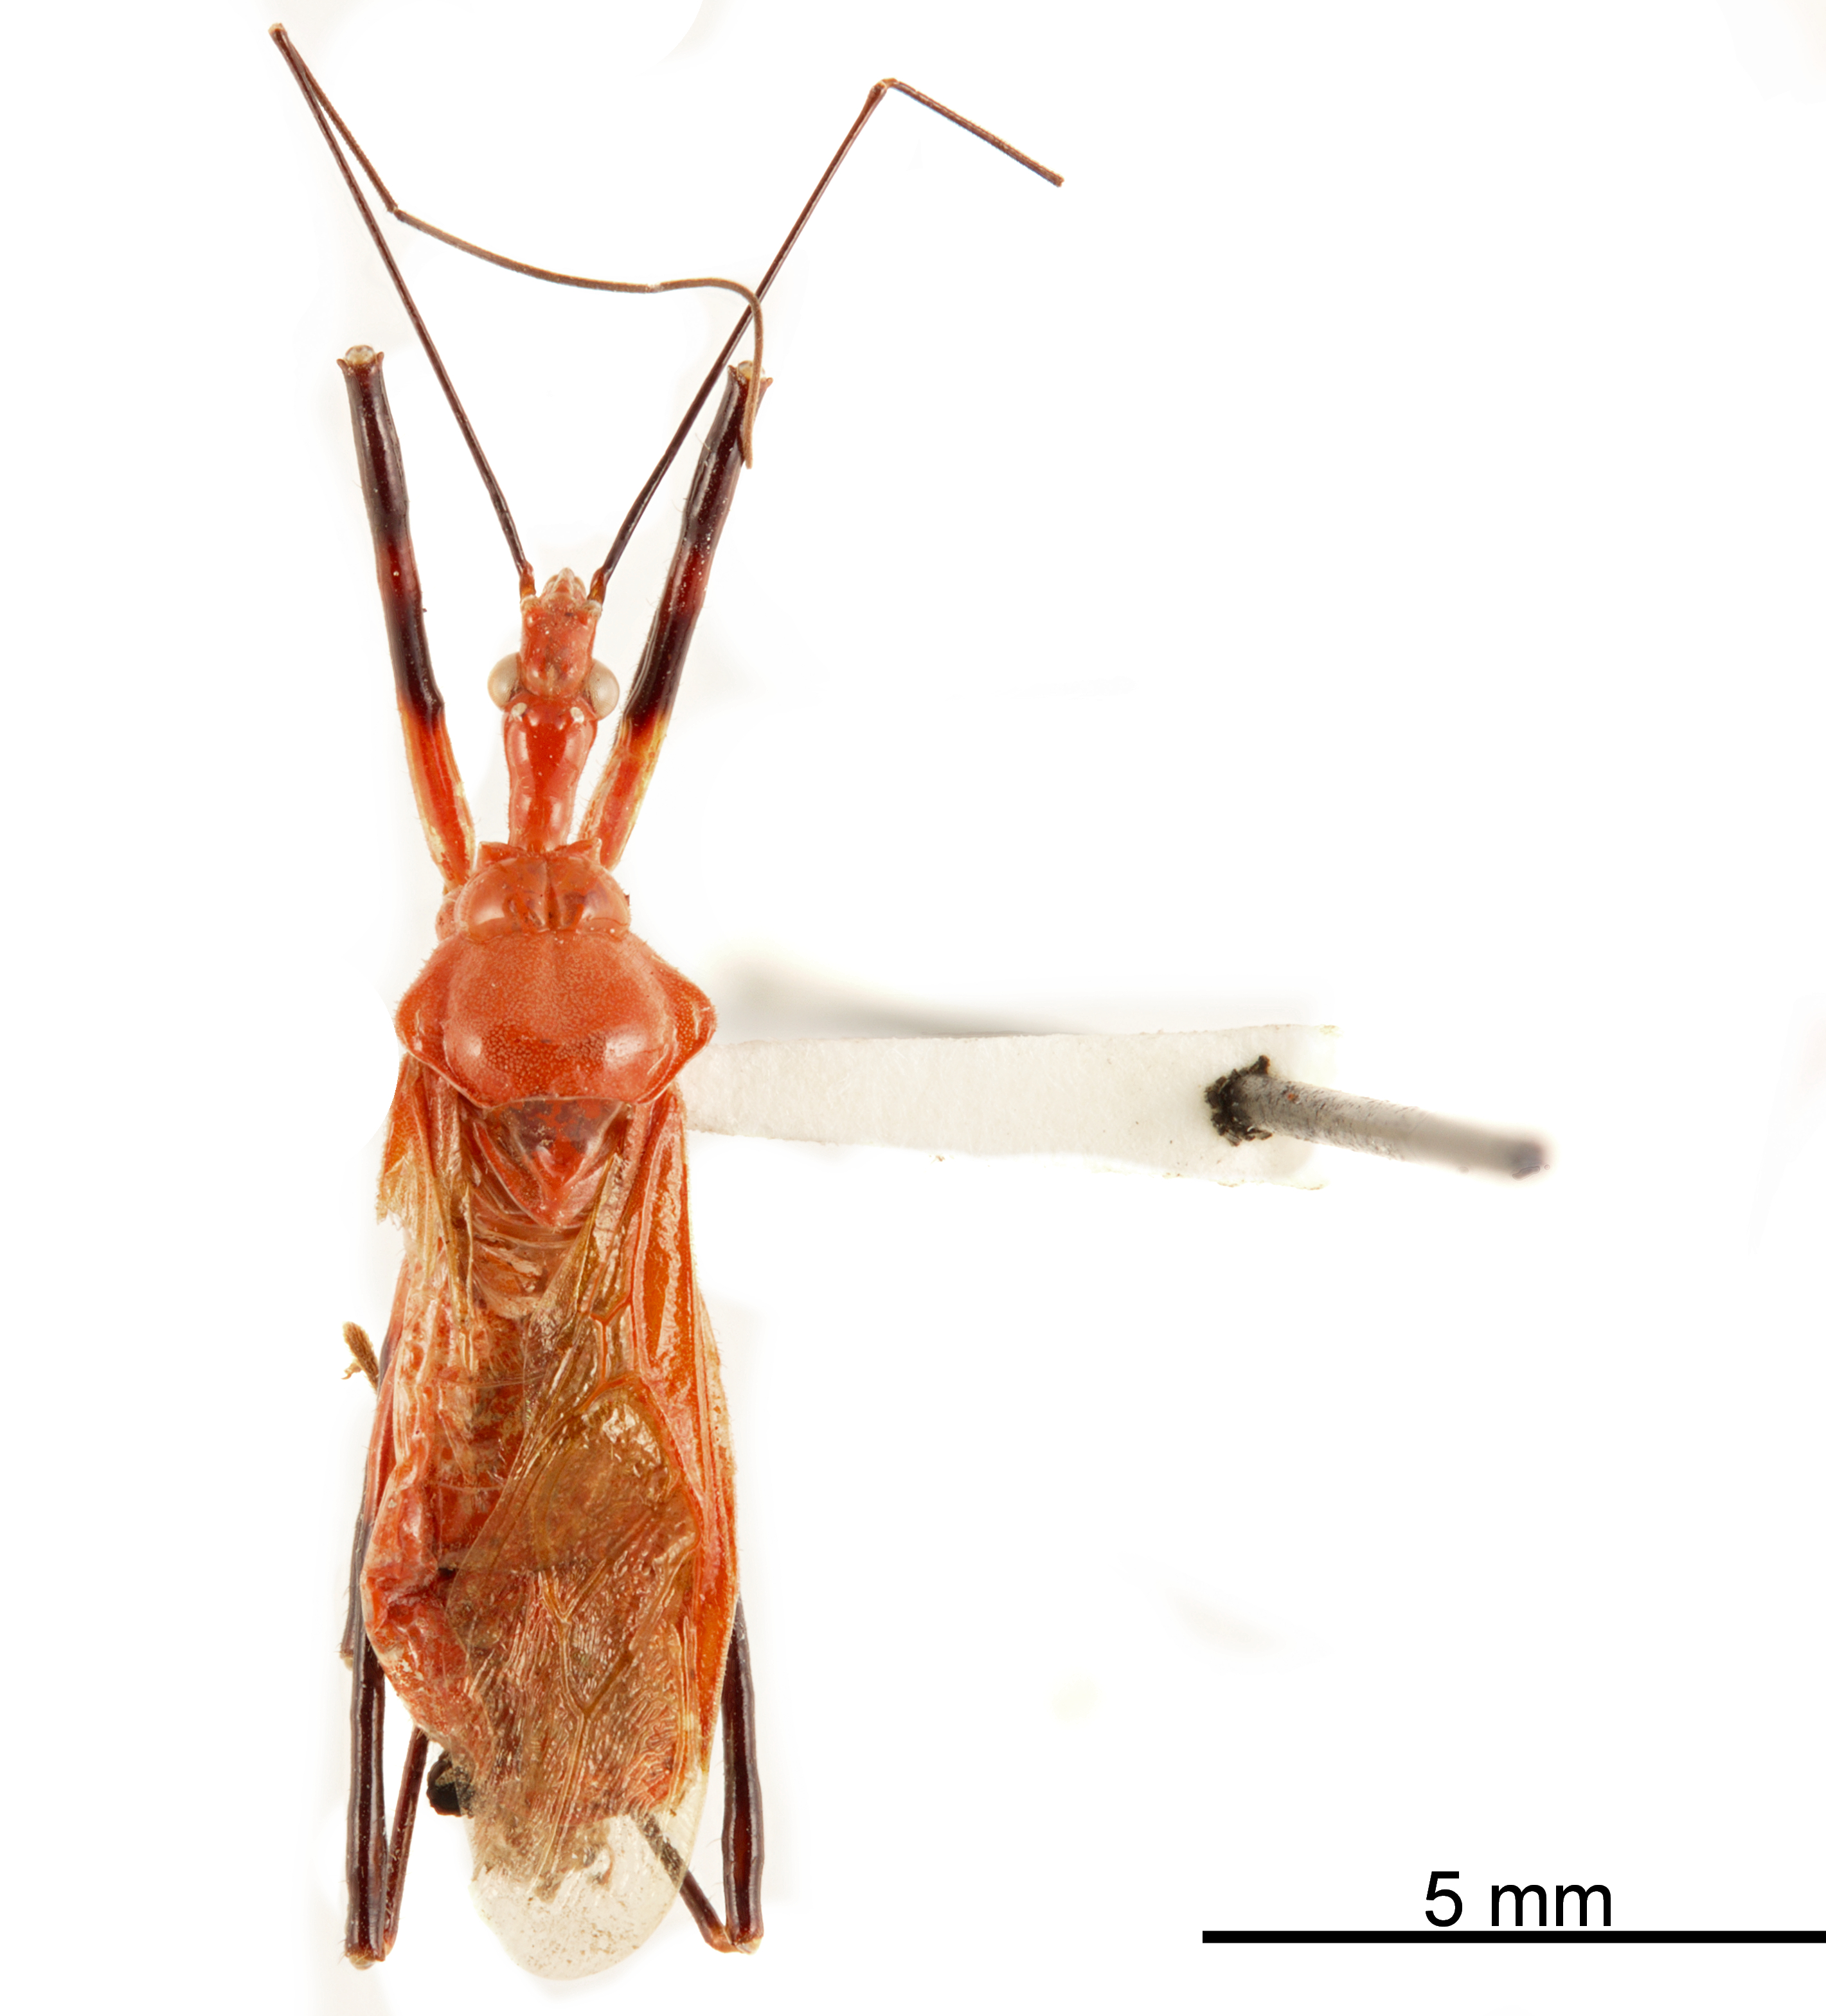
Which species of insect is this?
Aulacosphodrus patagonus
